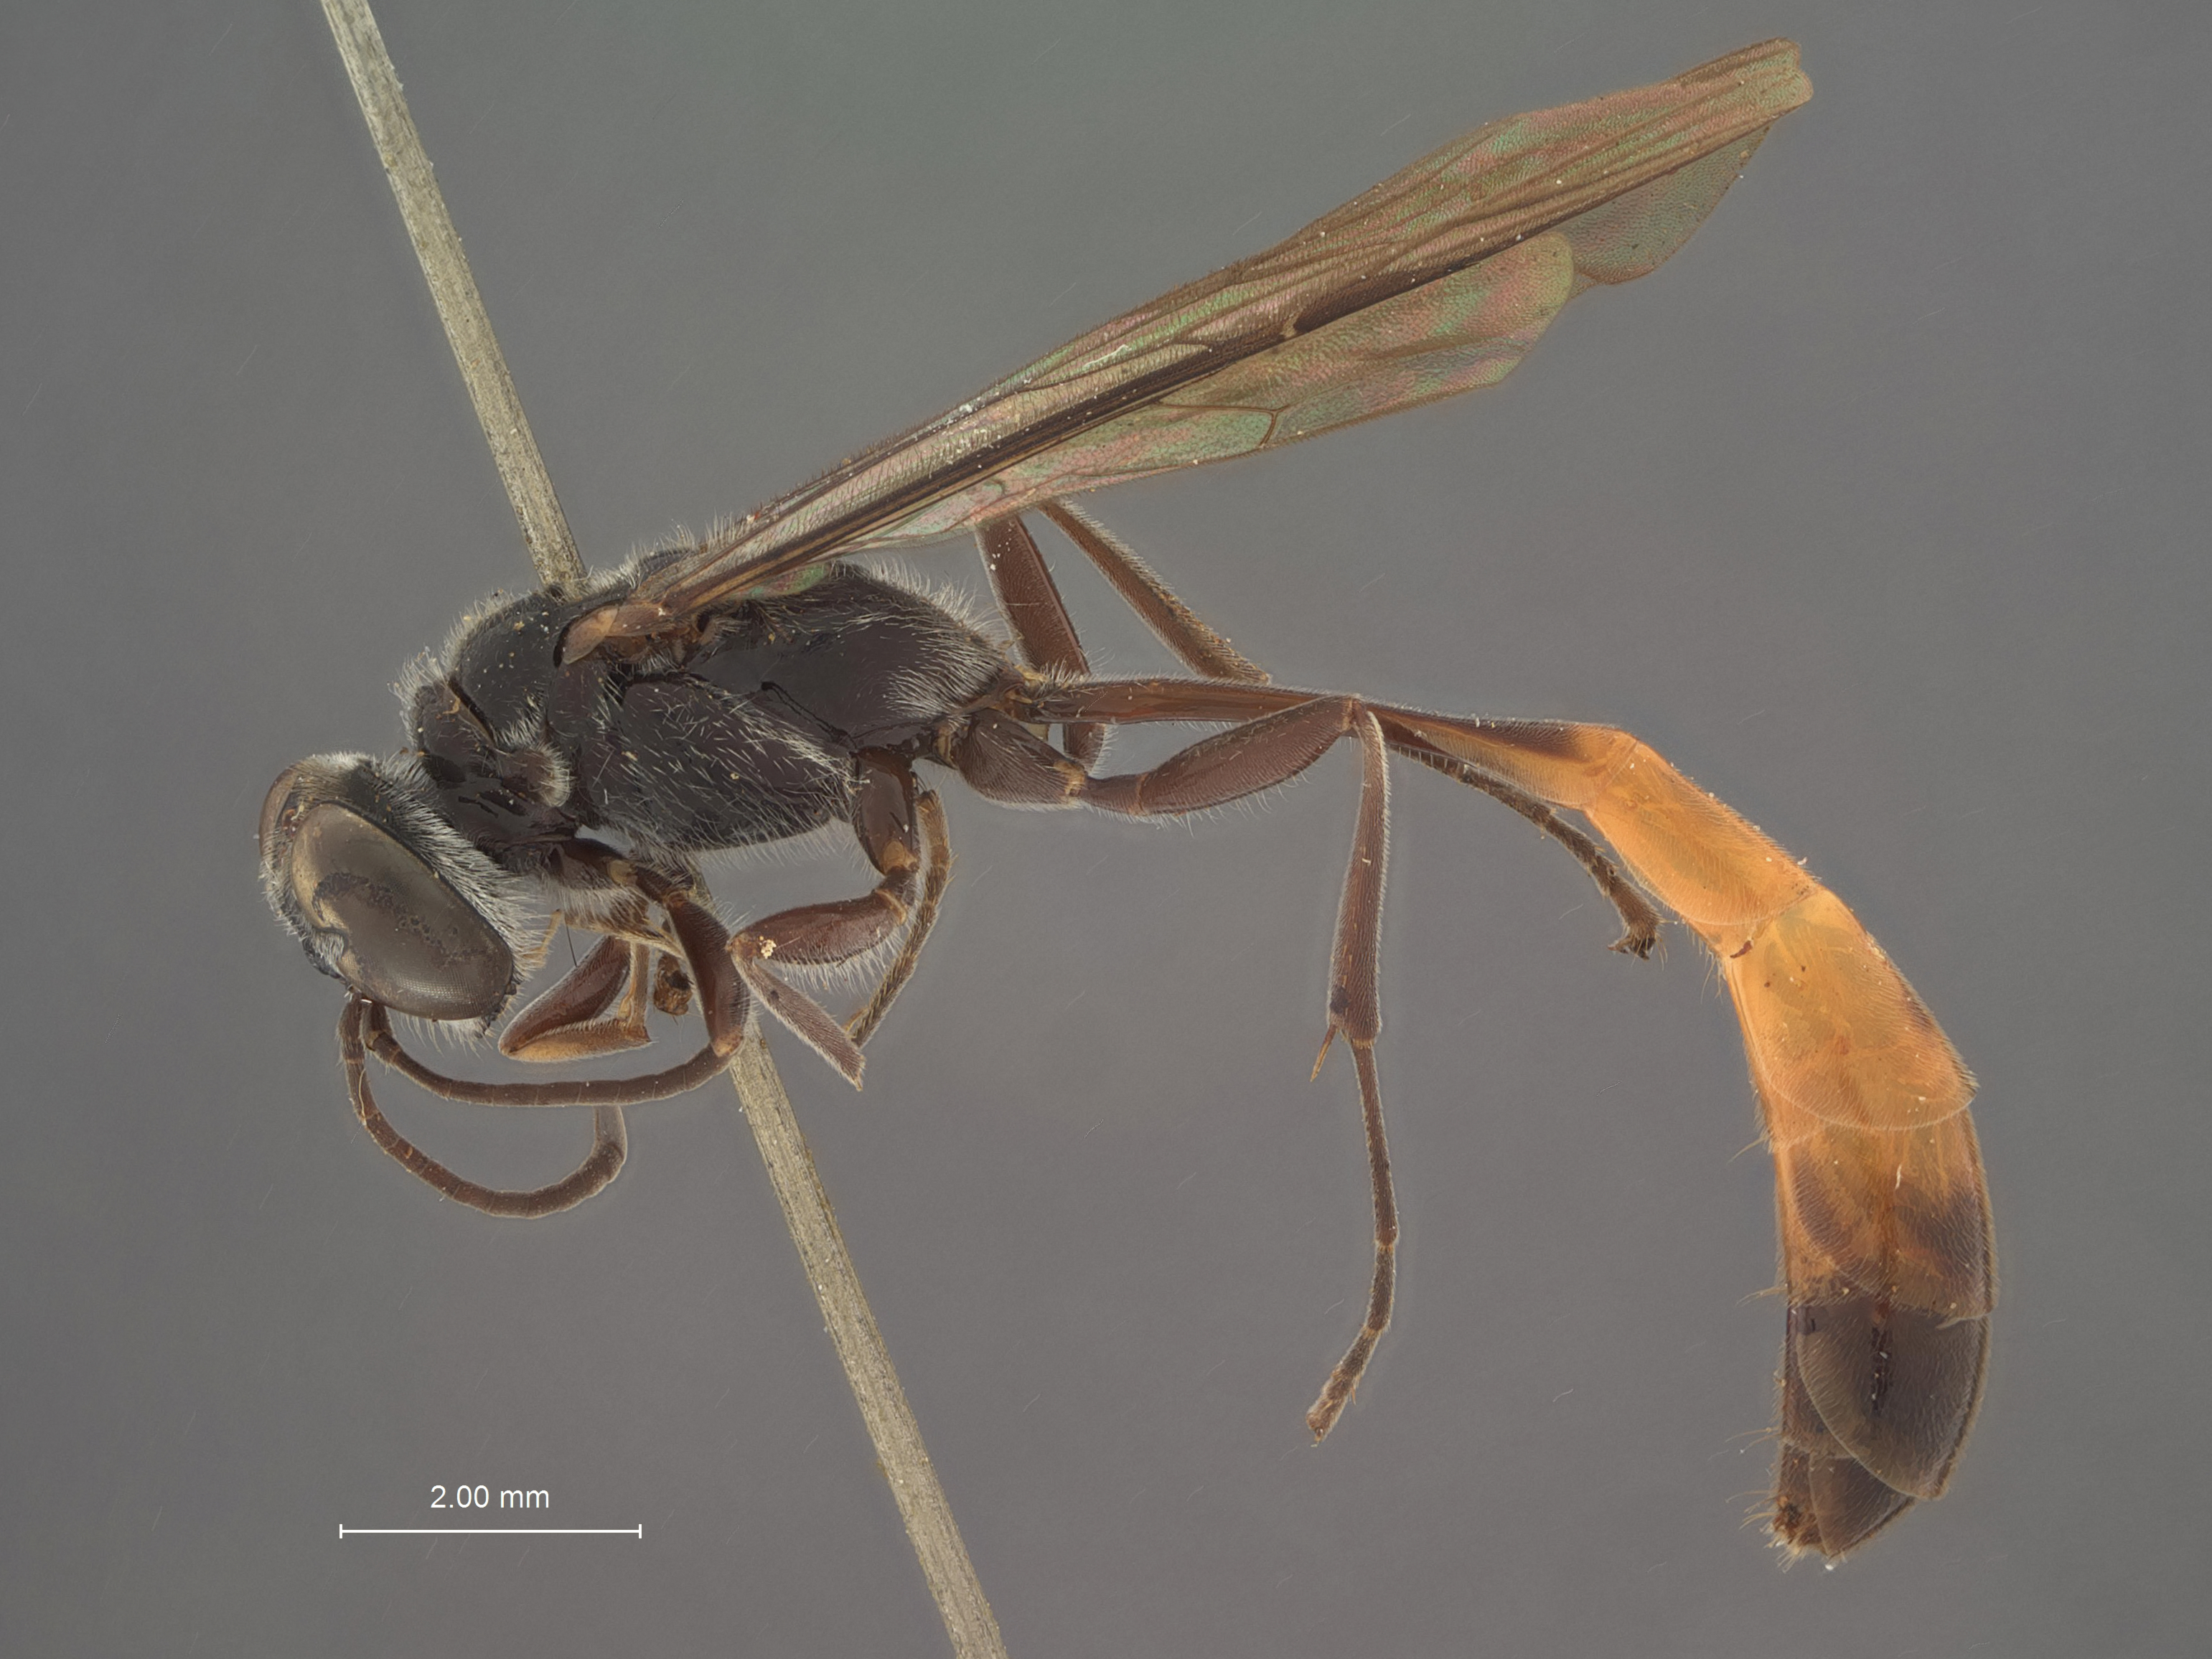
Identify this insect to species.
Trypoxylon menkei
